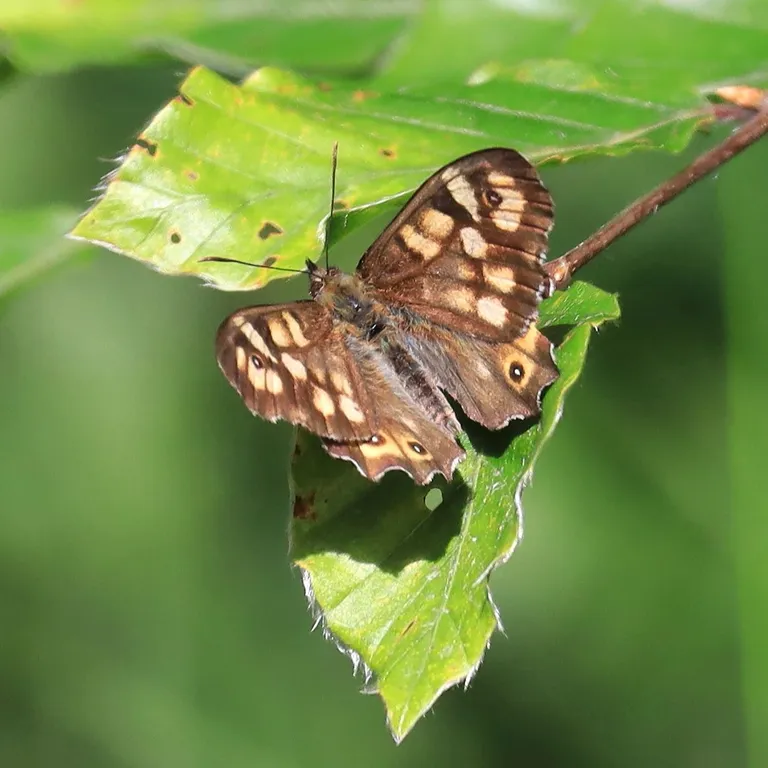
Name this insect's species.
Pararge aegeria
